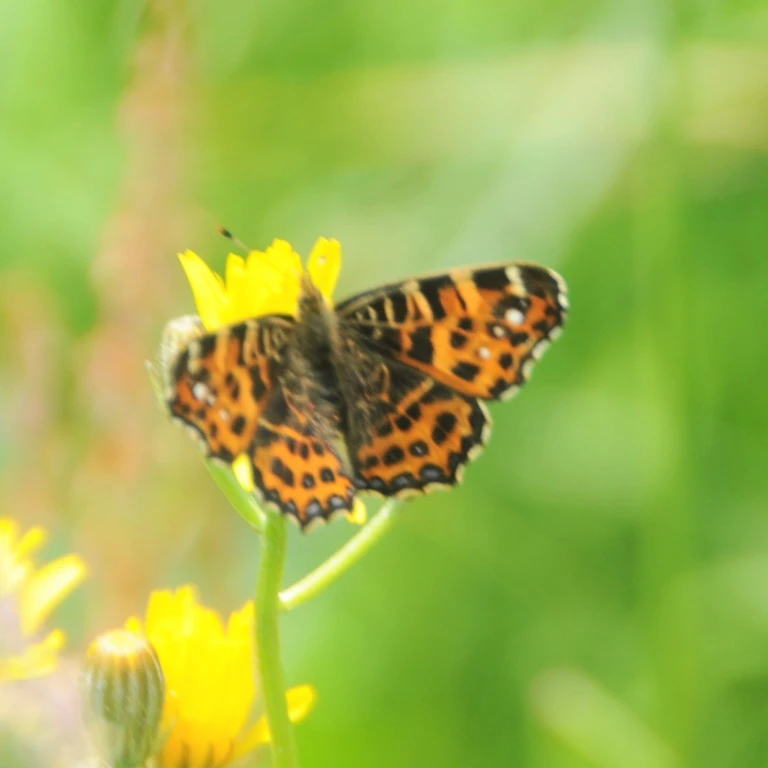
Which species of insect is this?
Araschnia levana
